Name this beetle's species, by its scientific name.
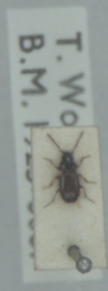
Bembidion obtusum
